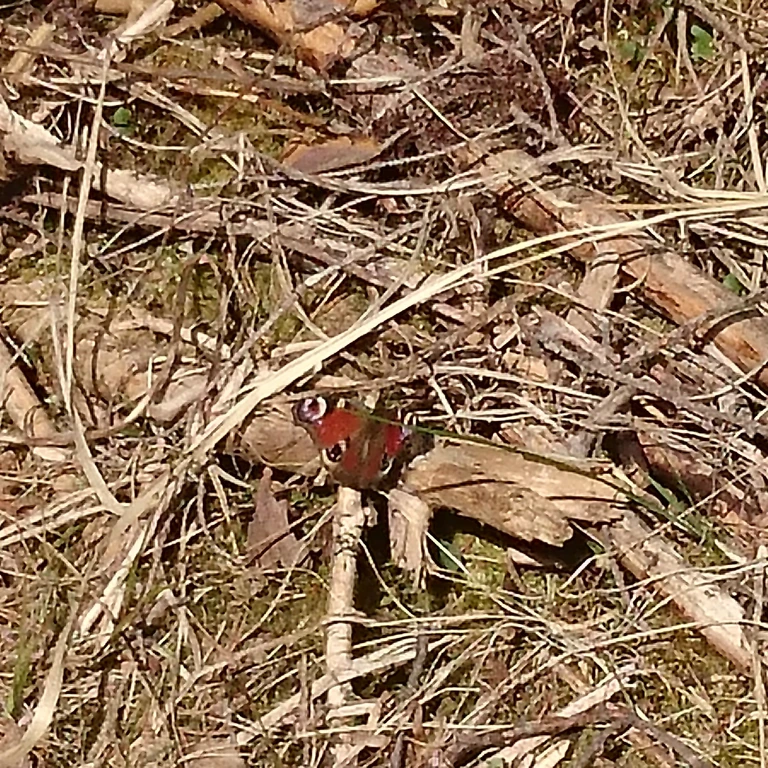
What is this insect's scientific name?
Aglais io
